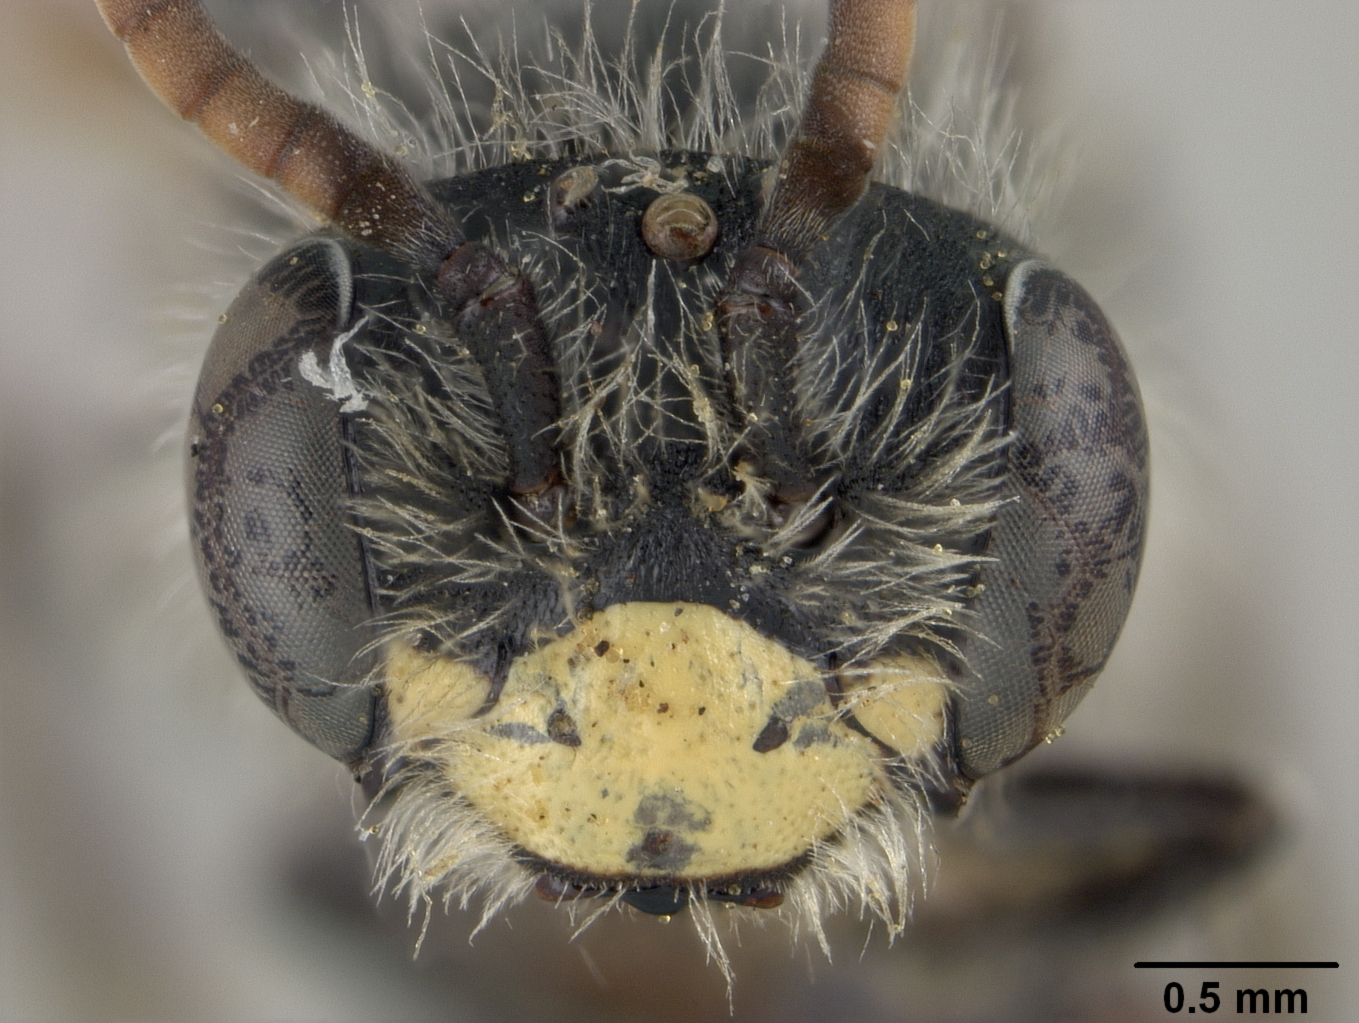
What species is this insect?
Andrena nida
